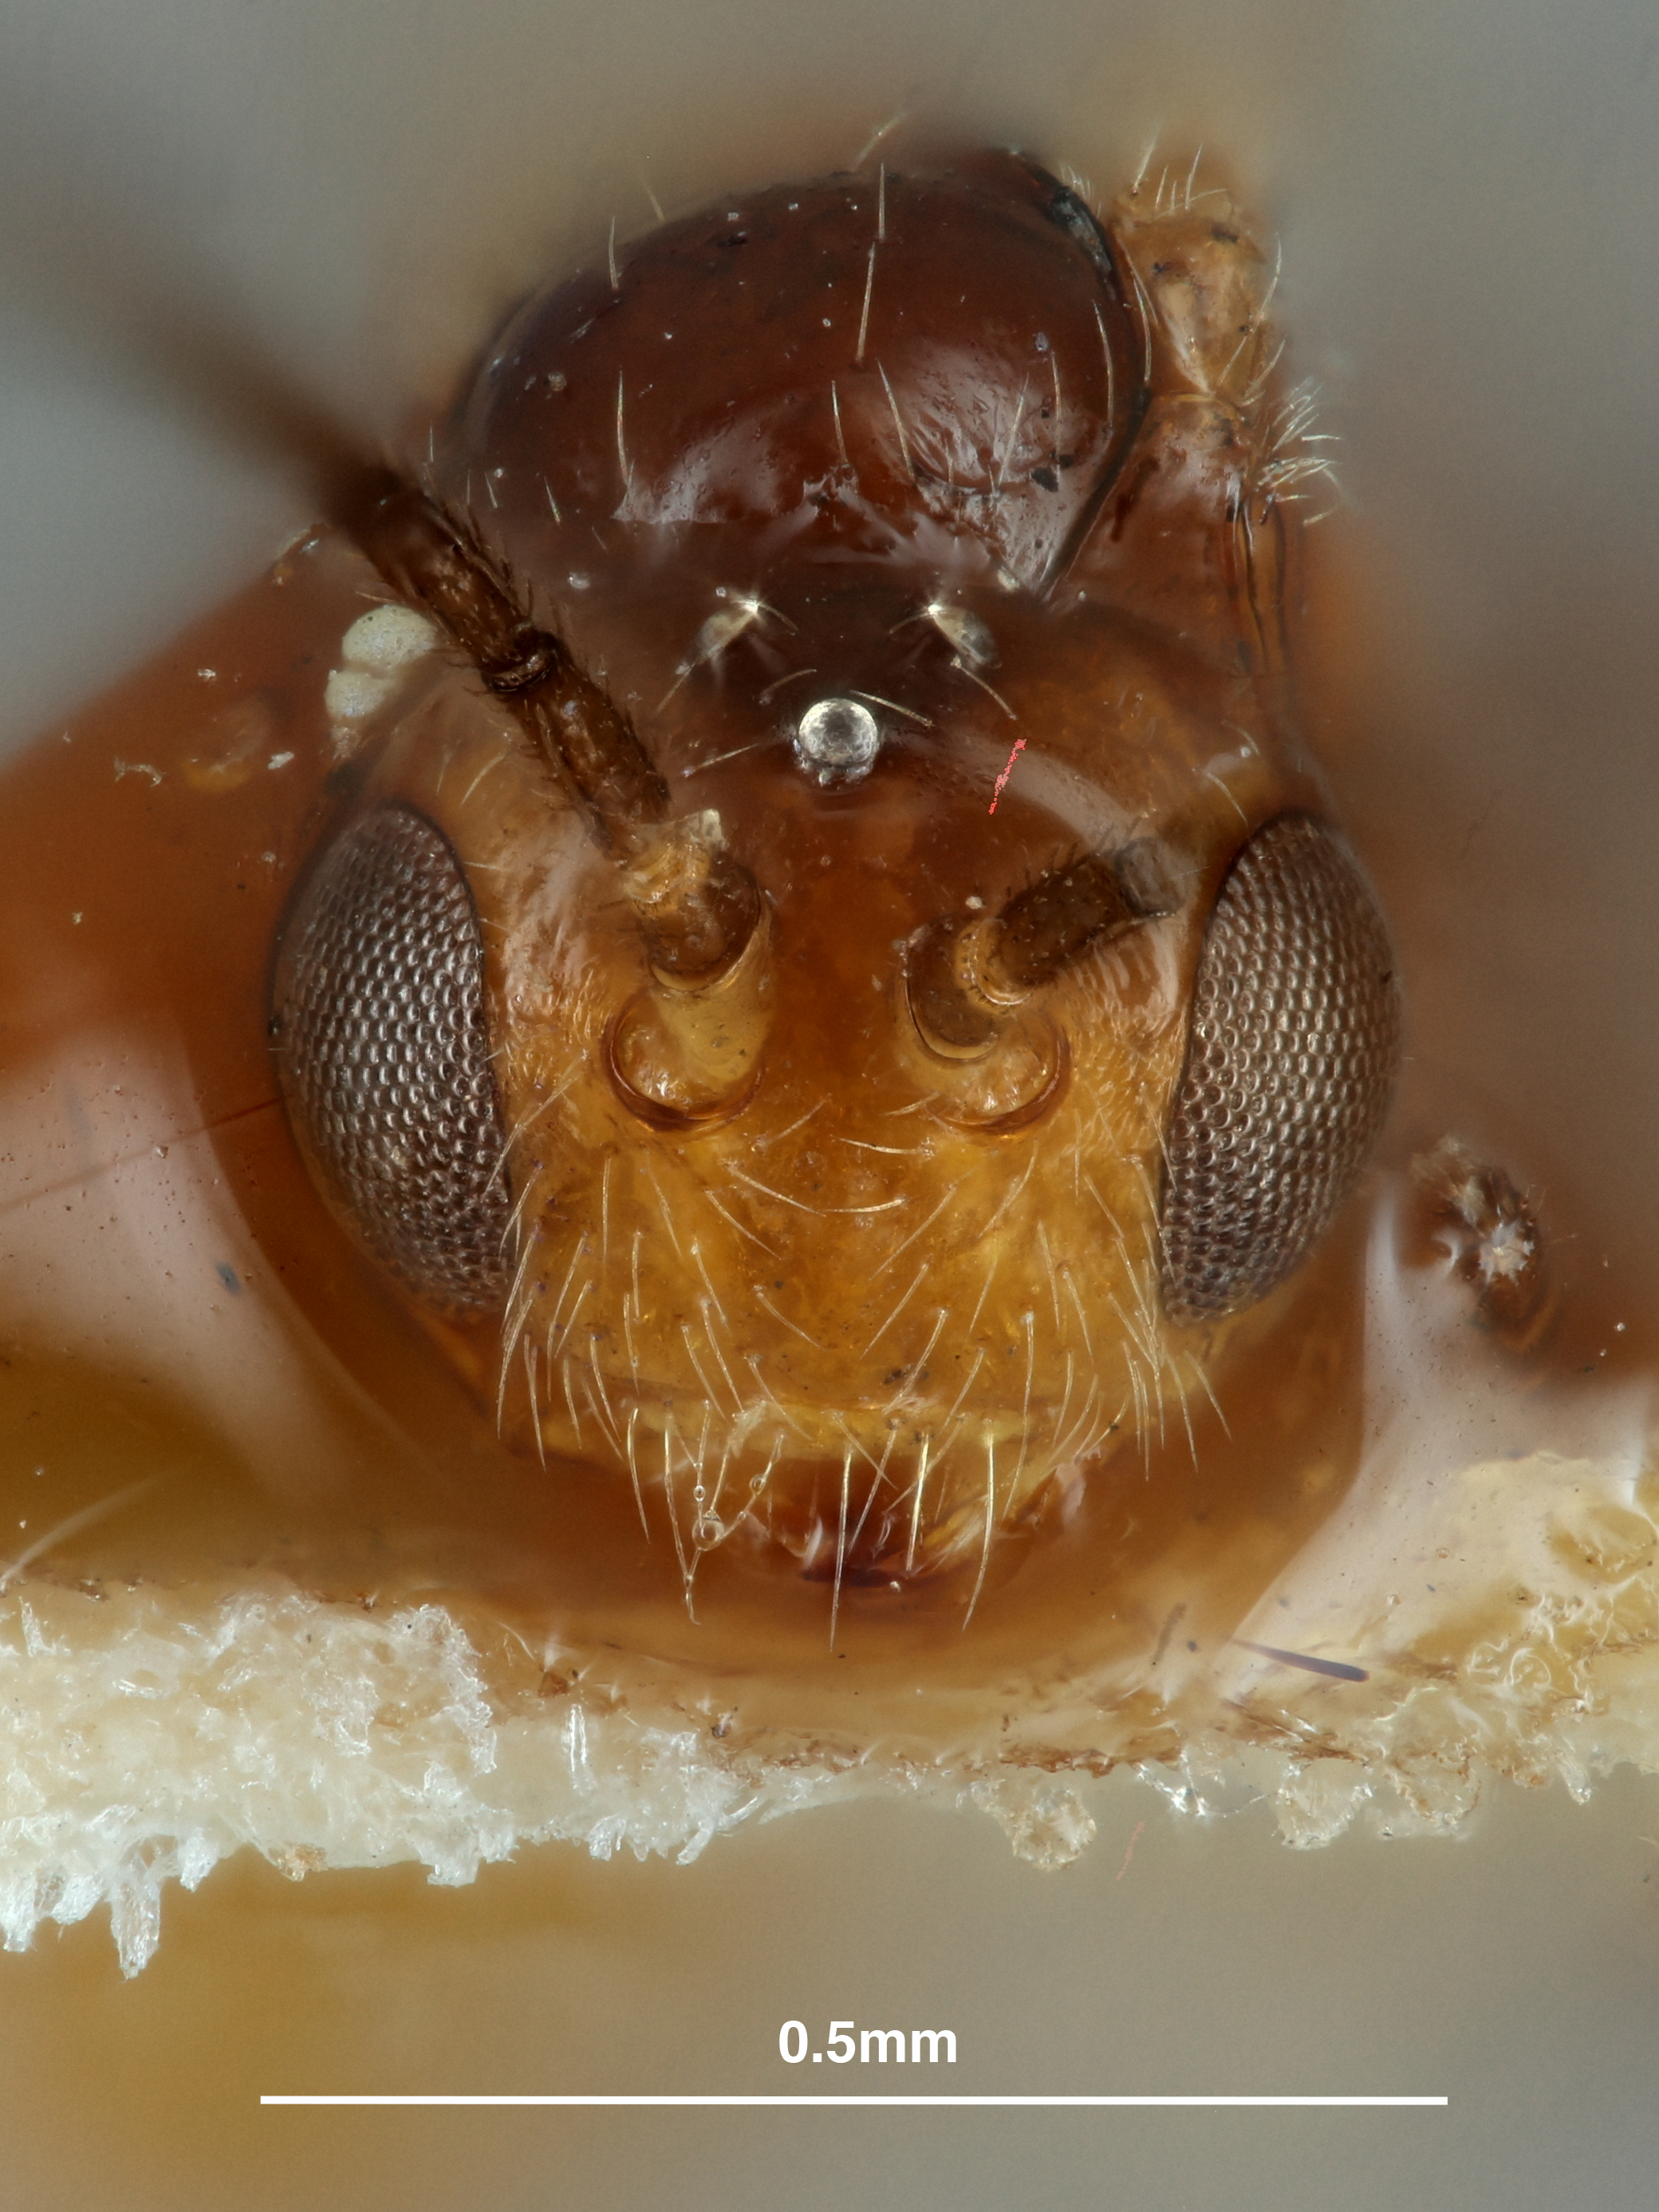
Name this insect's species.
Eurytenes nanus
